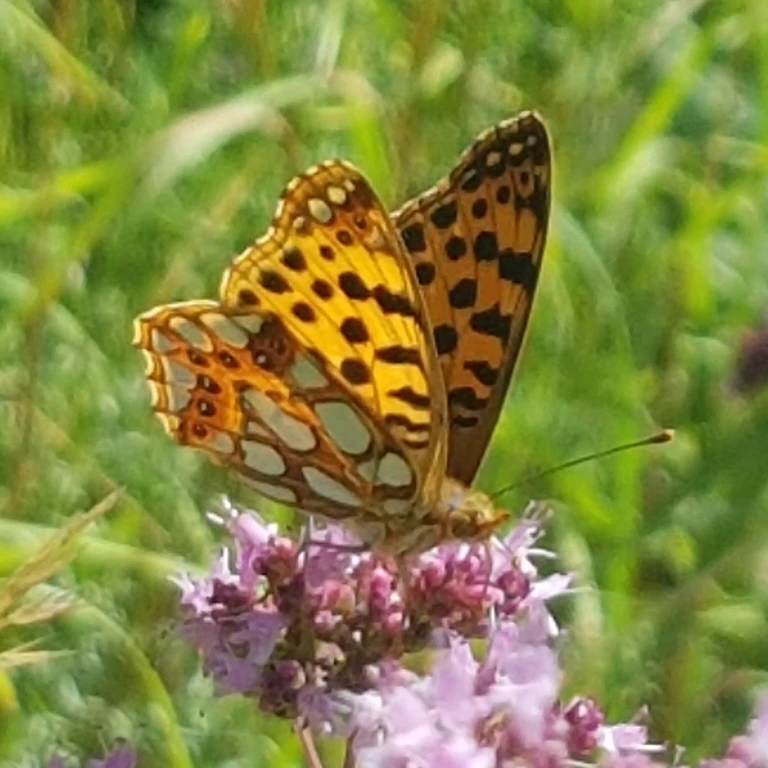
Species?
Issoria lathonia
